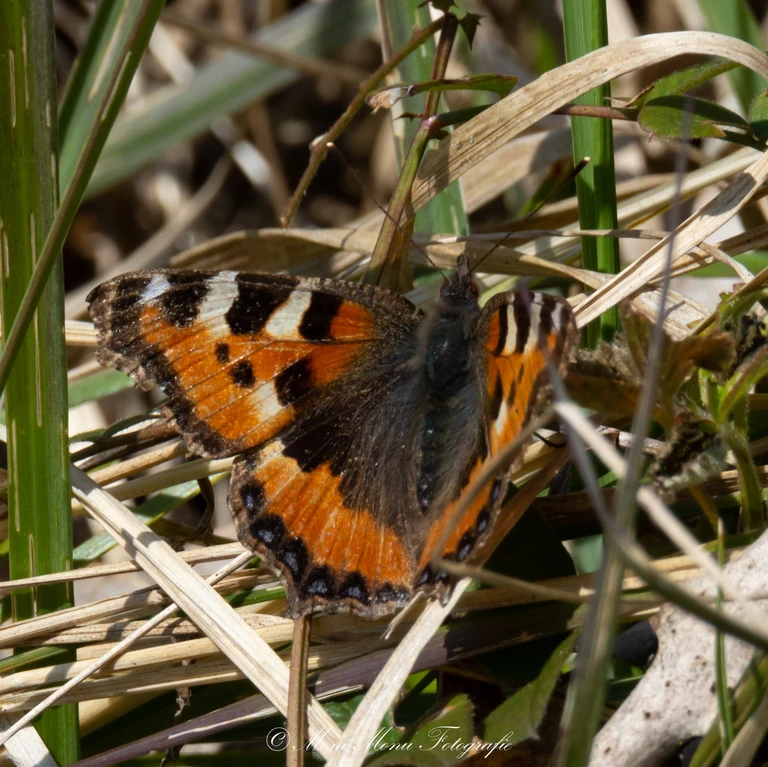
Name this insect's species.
Aglais urticae
